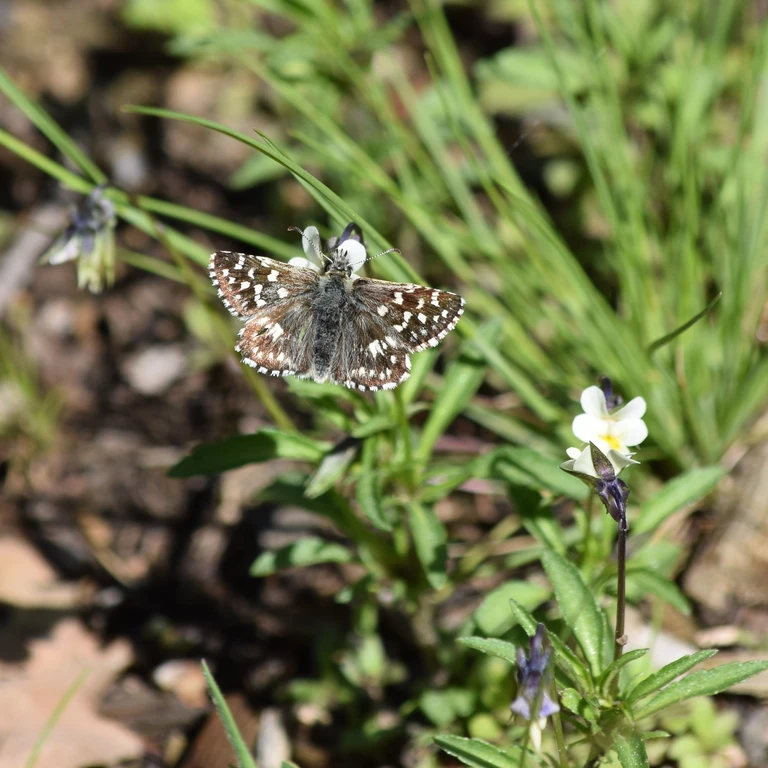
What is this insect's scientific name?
Pyrgus malvae
